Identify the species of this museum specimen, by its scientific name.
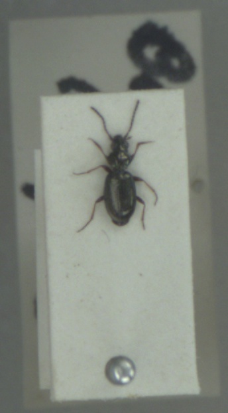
Bembidion lampros
